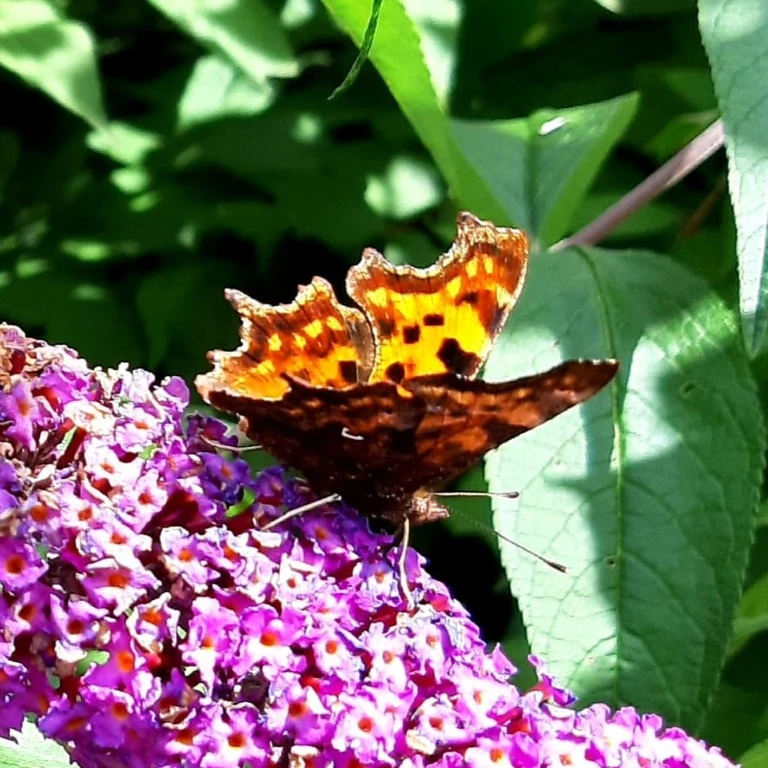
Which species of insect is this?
Polygonia c-album
